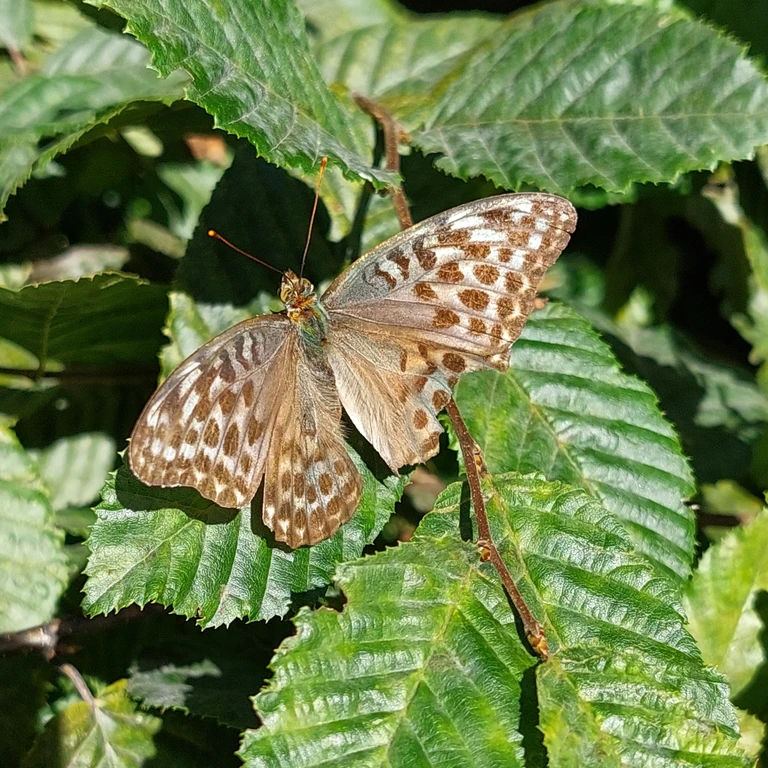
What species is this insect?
Argynnis paphia
